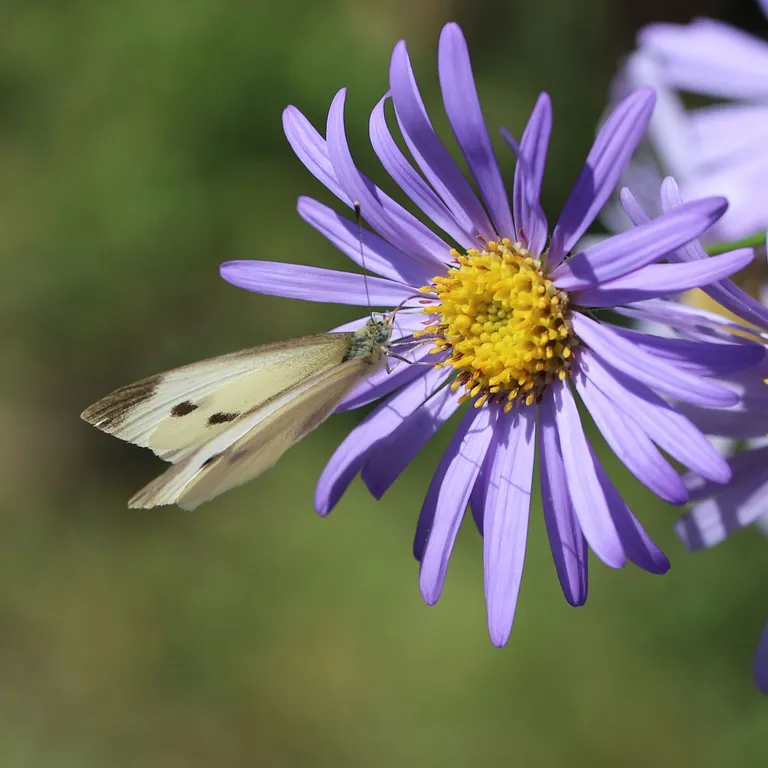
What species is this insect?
Pieris rapae
